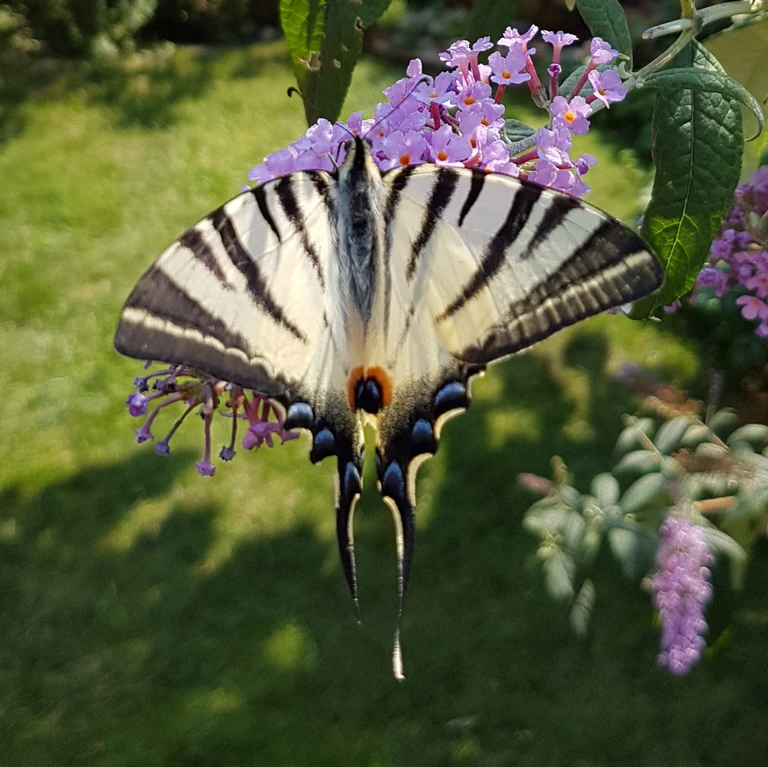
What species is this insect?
Iphiclides podalirius
